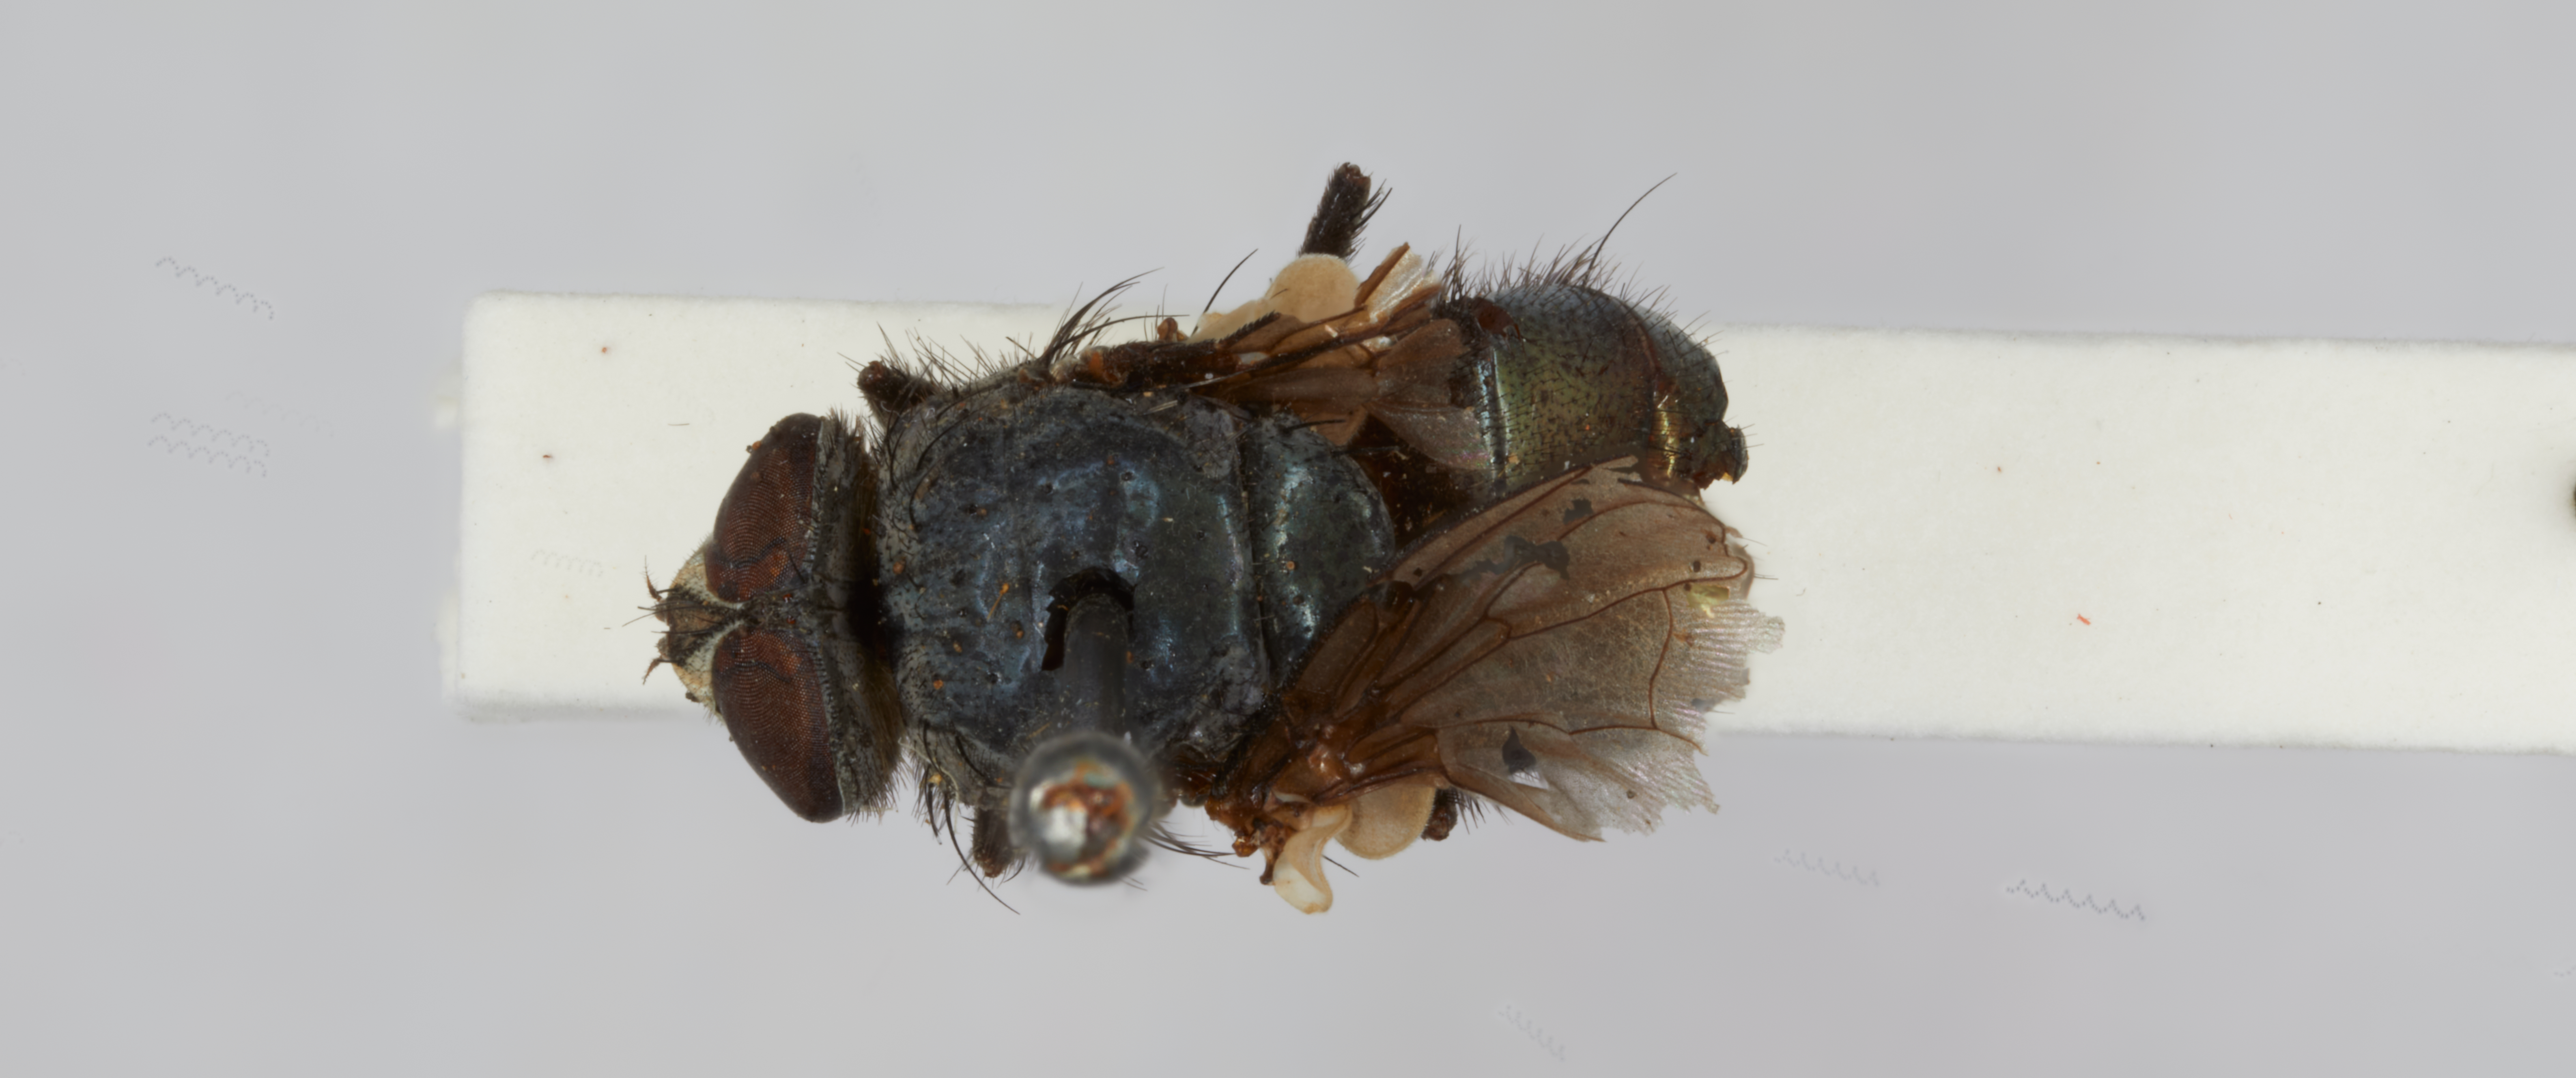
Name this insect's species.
Calliphora accepta
